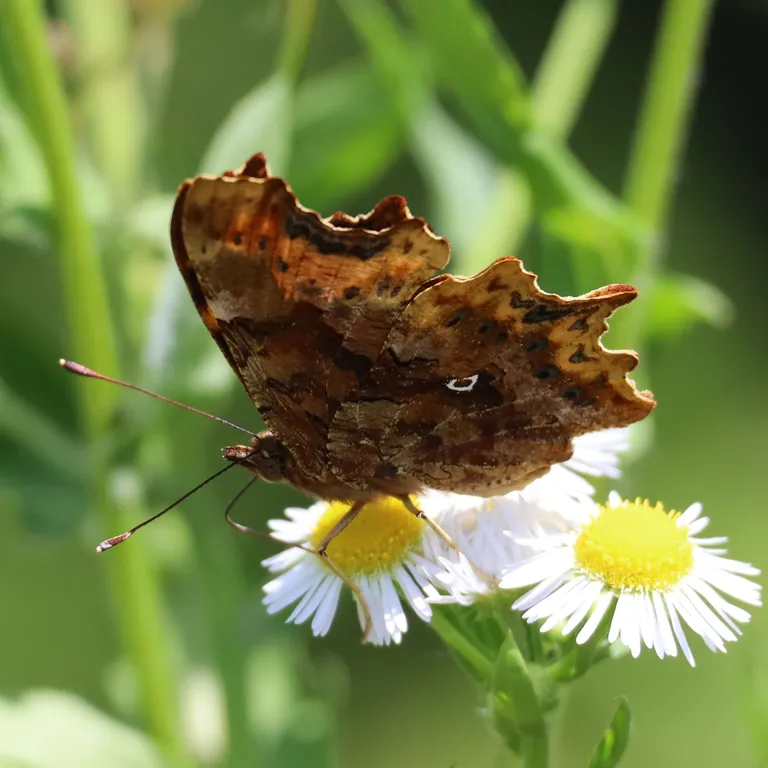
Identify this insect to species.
Polygonia c-album
